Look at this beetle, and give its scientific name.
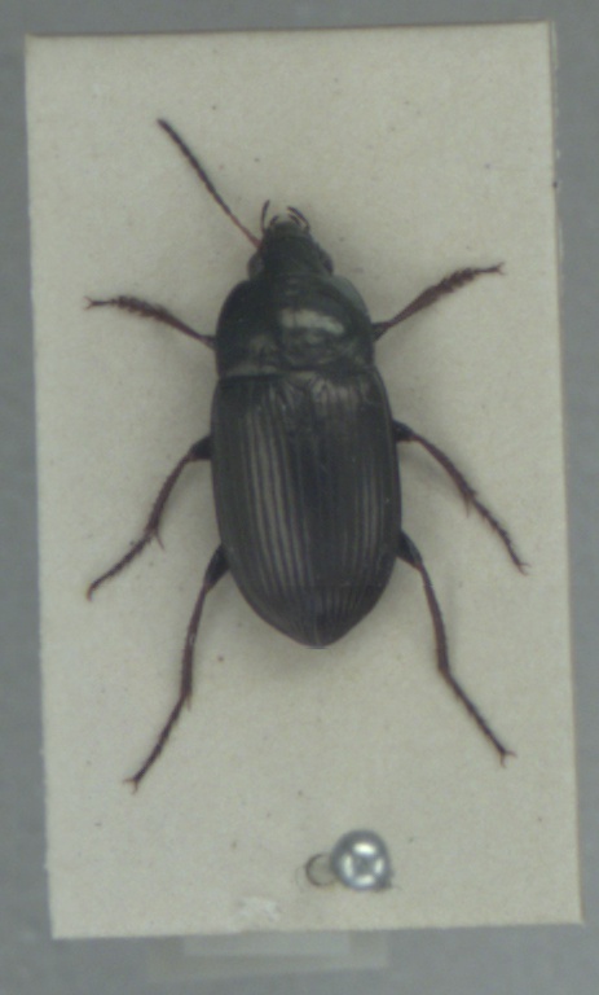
Amara similata
